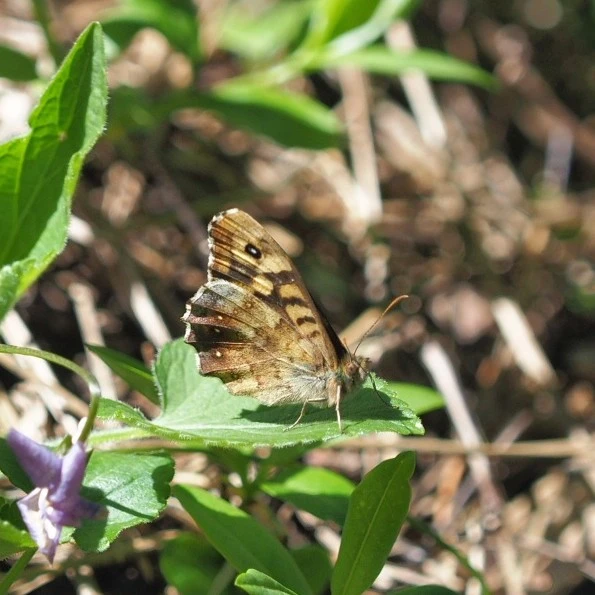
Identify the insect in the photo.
Pararge aegeria
